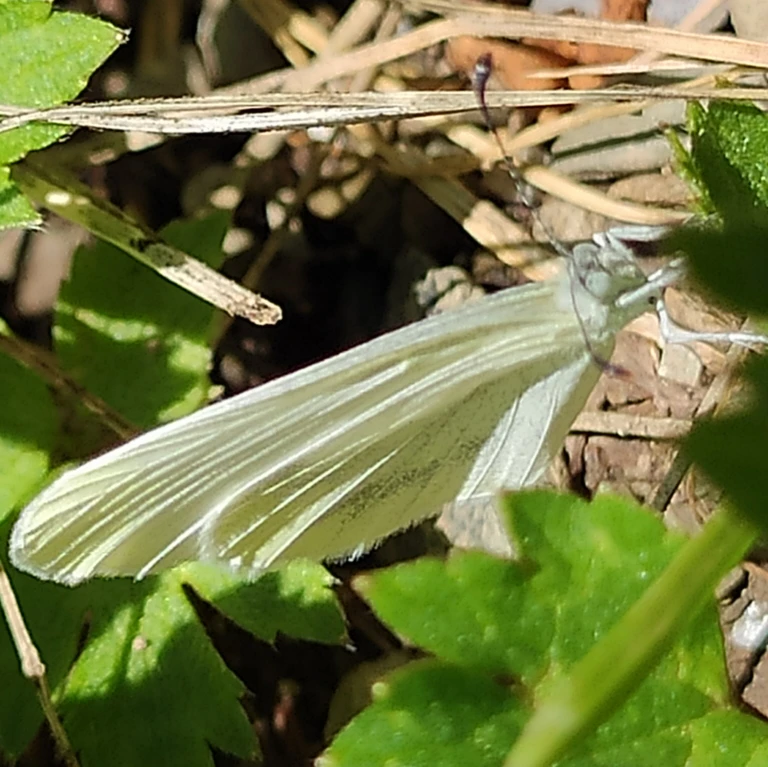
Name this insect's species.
Leptidea sinapis/juvernica
